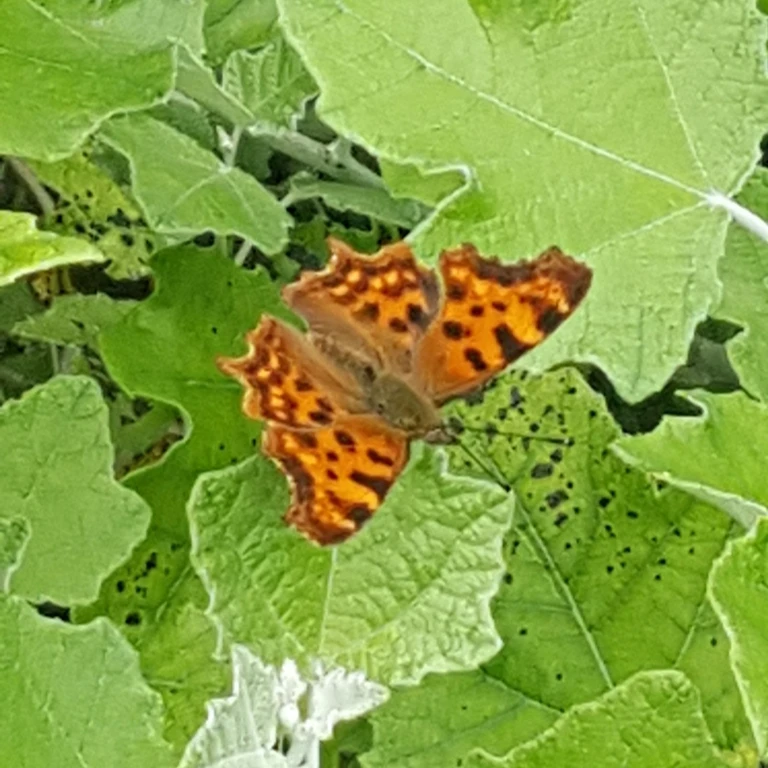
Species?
Polygonia c-album
